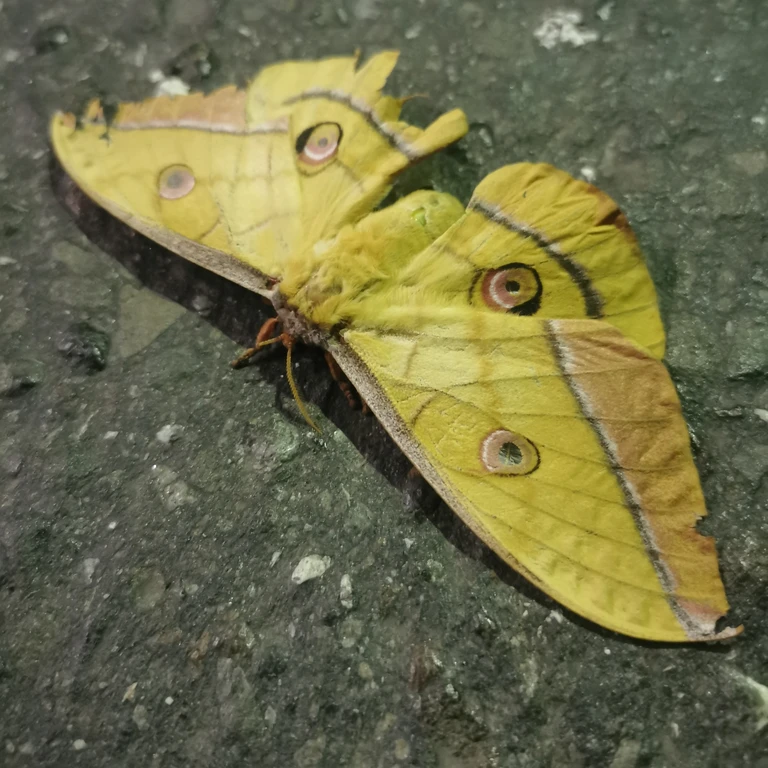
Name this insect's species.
Antheraea yamamai
